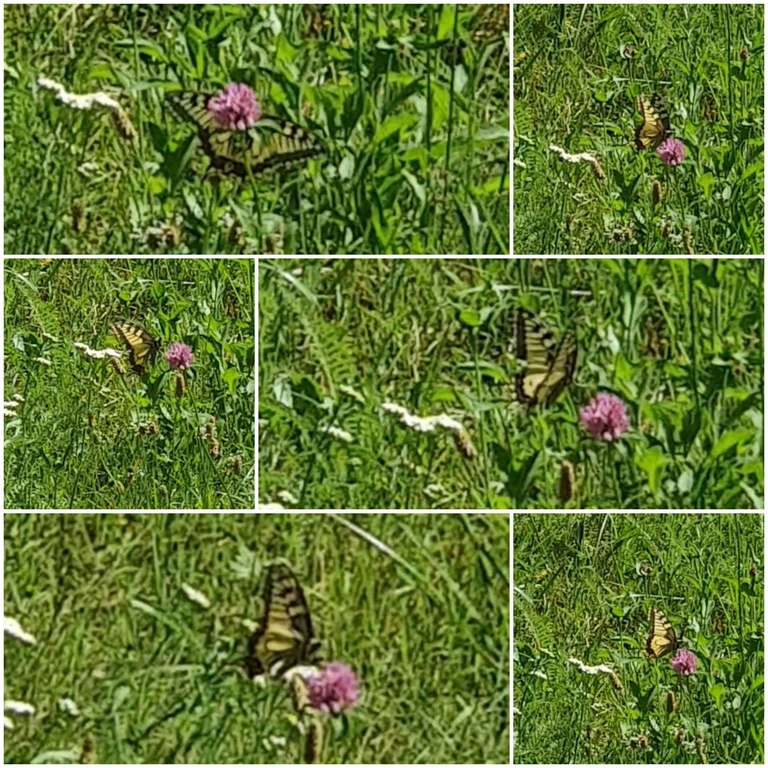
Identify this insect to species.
Papilio machaon
